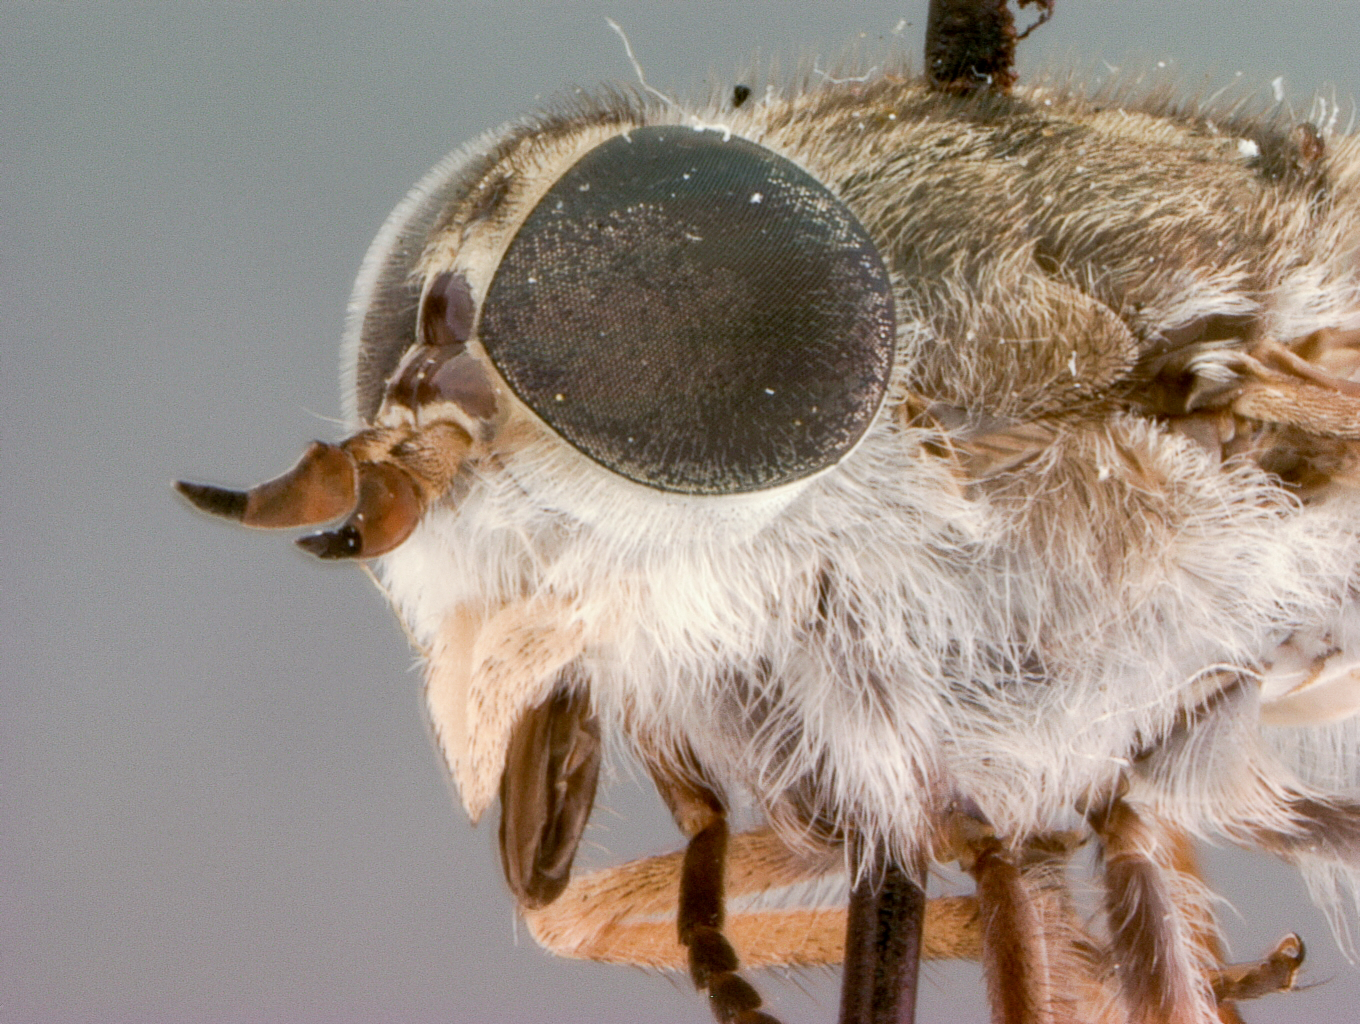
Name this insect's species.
Tabanus fretus (also Hybomitra lasiophthalma)
